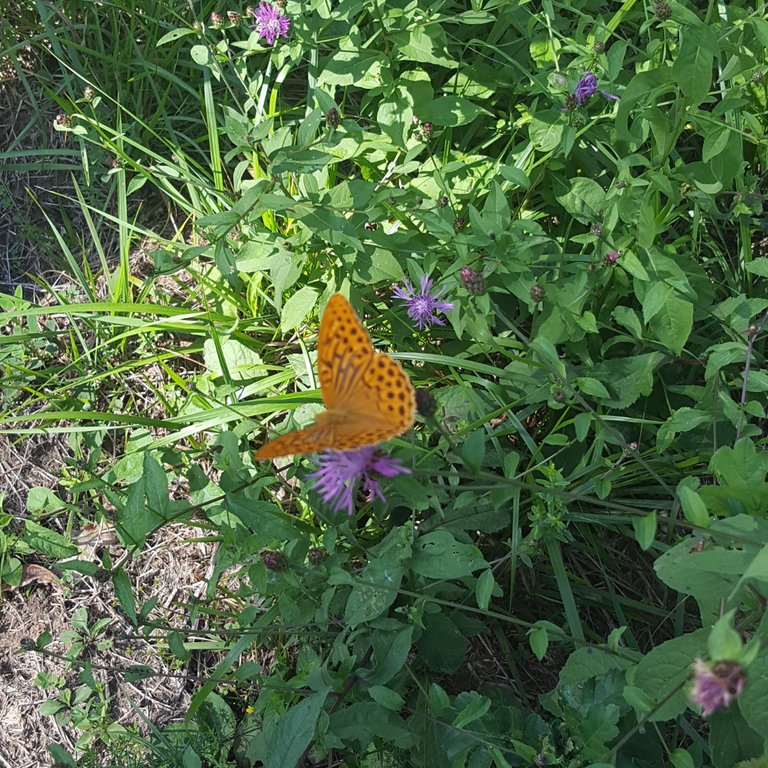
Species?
Argynnis paphia
